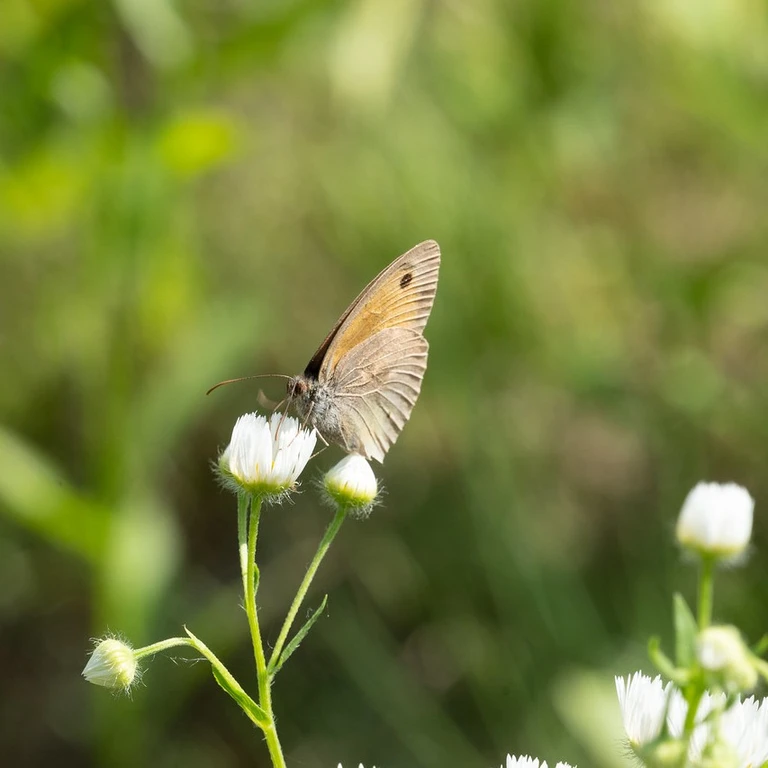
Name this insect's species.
Maniola jurtina
